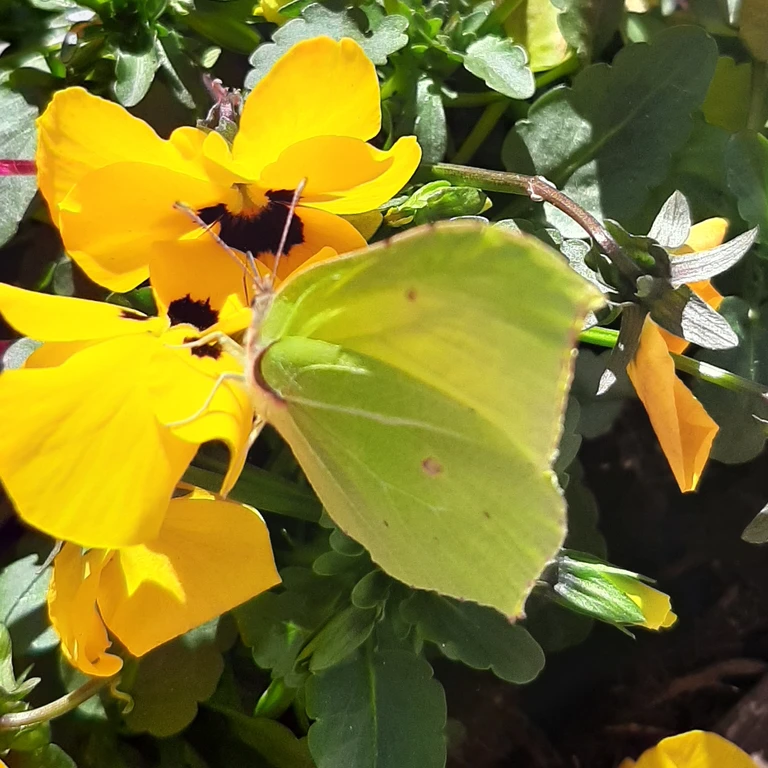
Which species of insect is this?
Gonepteryx rhamni
